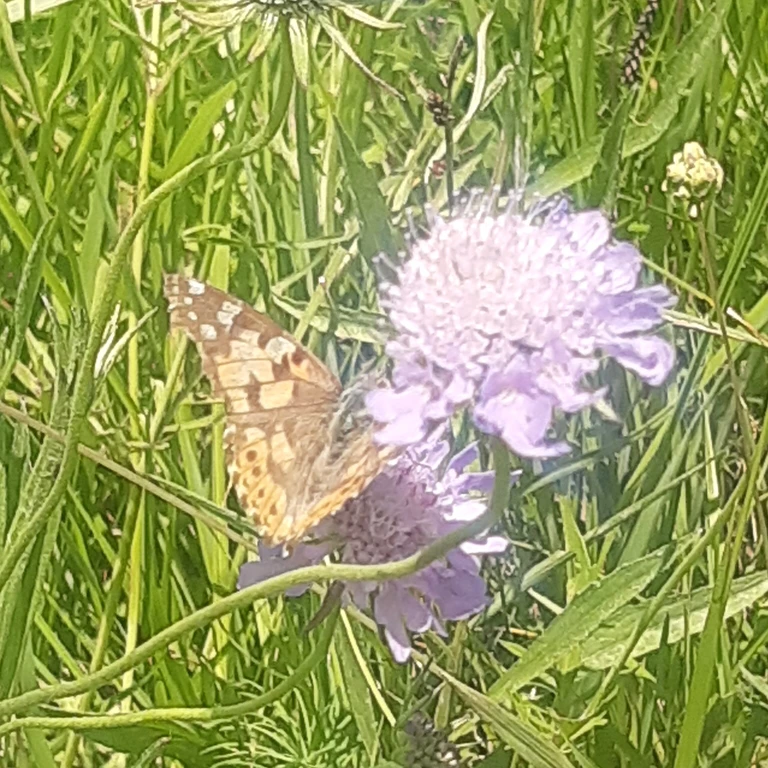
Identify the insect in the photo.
Vanessa cardui
